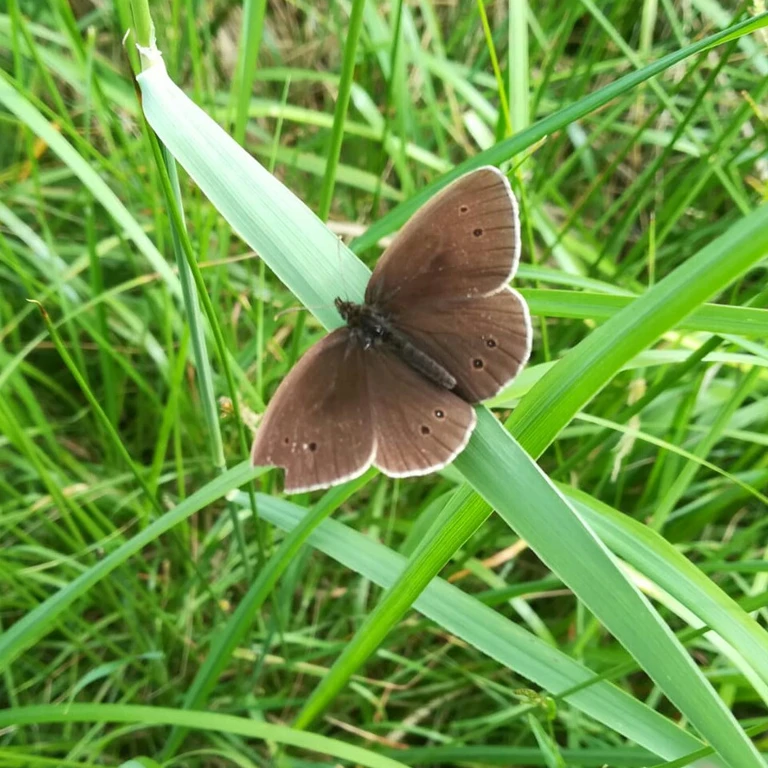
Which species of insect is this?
Aphantopus hyperantus
